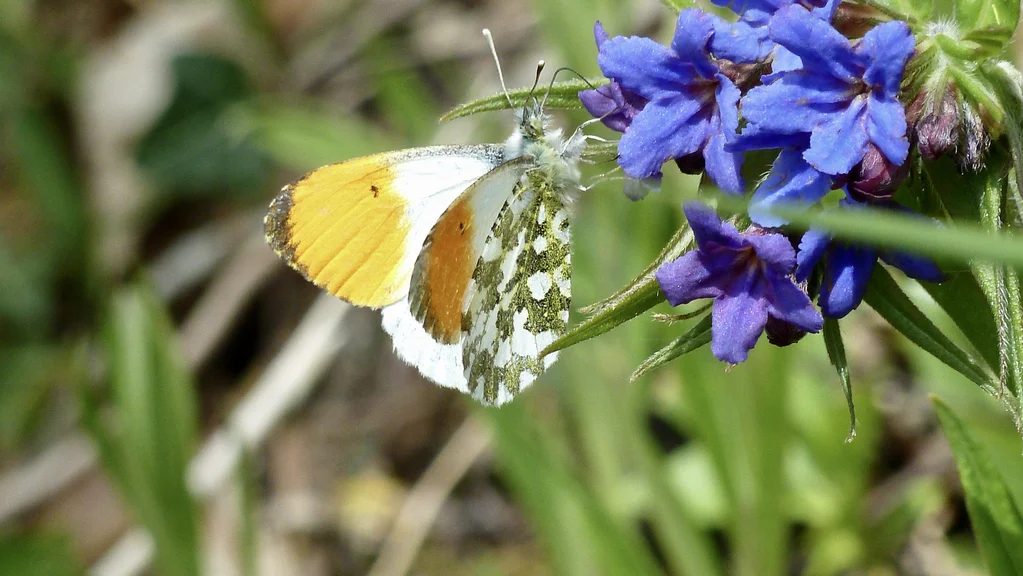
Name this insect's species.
Anthocharis cardamines
